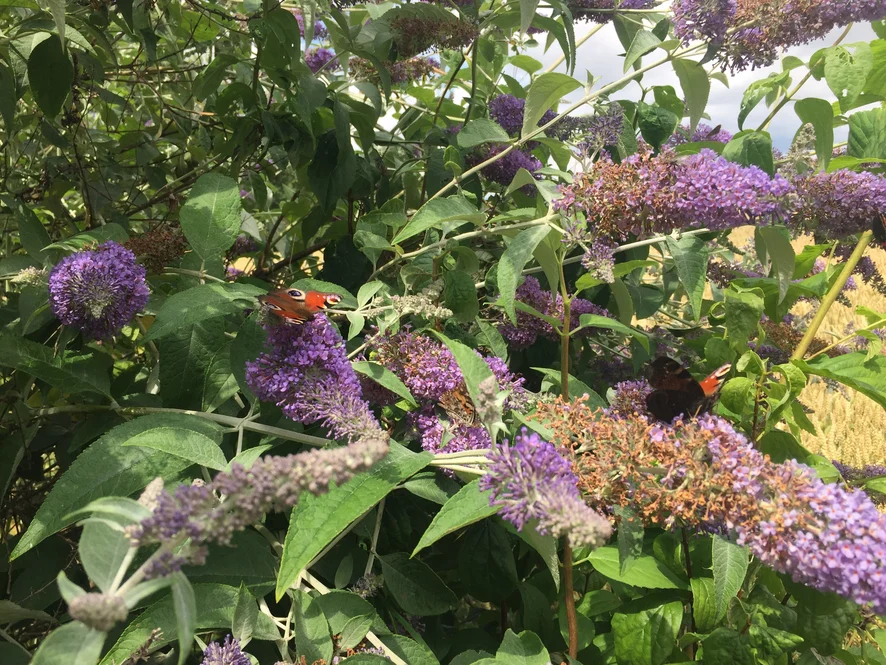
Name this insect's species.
Aglais io
